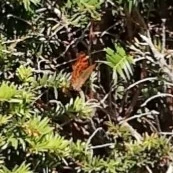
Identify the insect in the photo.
Polygonia c-album
